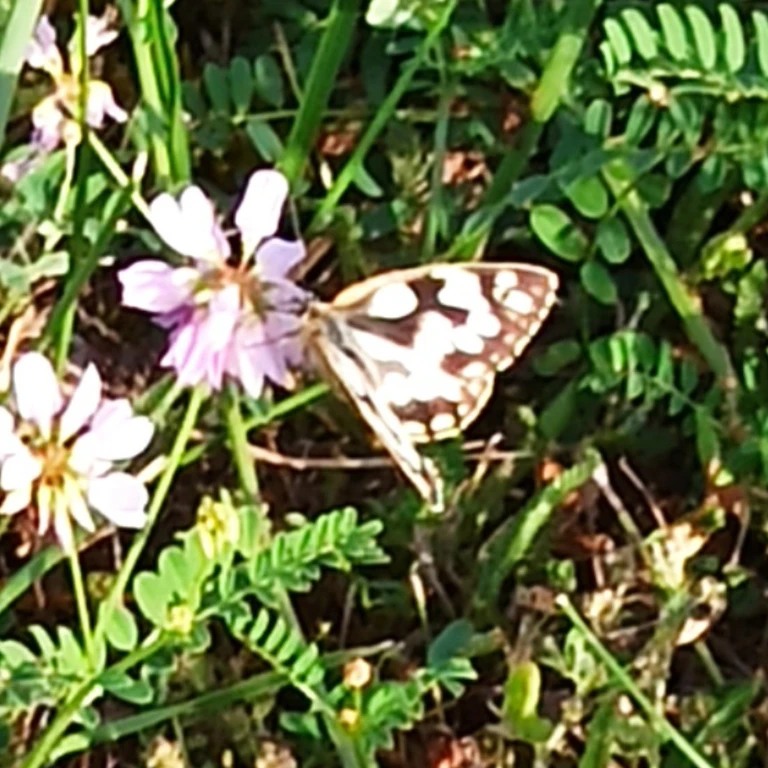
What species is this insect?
Melanargia galathea
